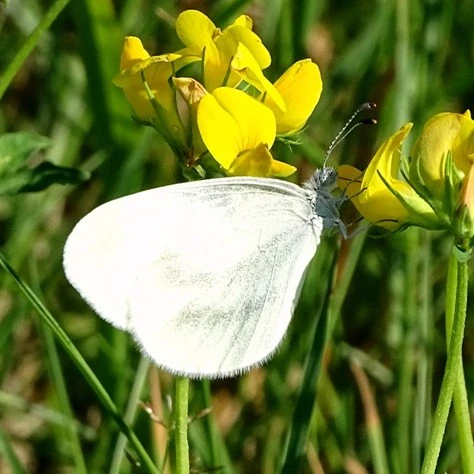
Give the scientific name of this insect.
Leptidea sinapis/juvernica
